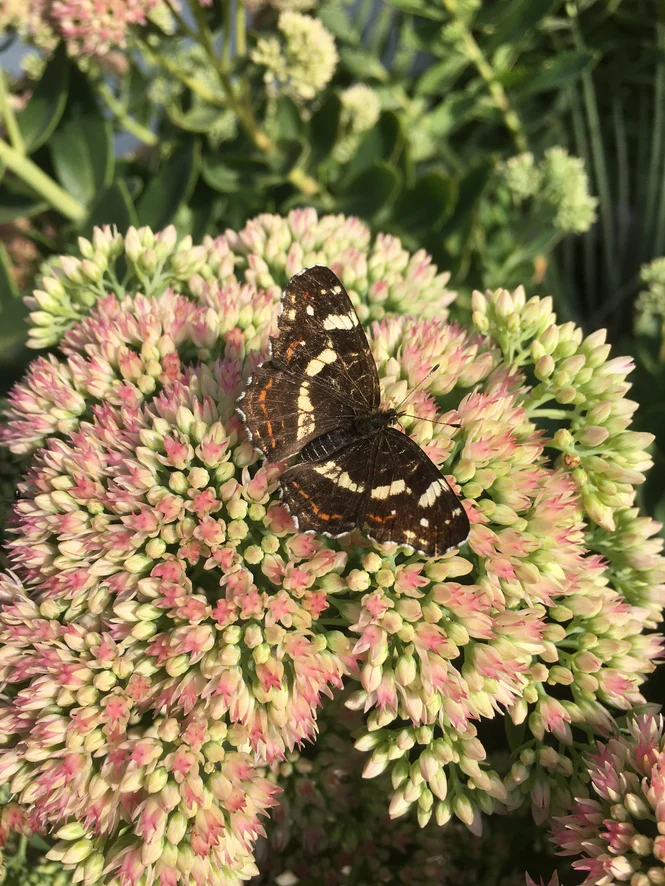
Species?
Araschnia levana
